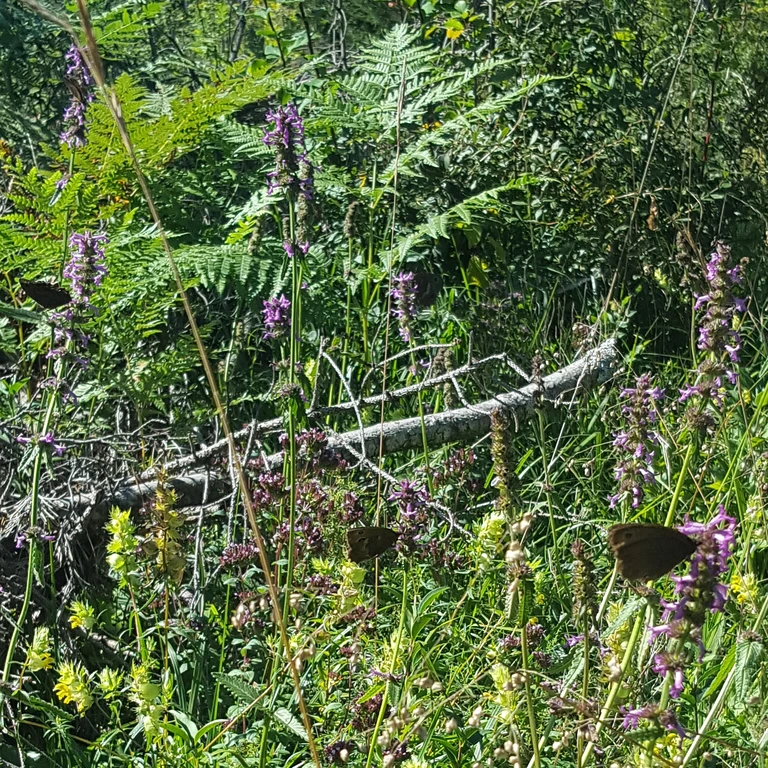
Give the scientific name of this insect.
Minois dryas
